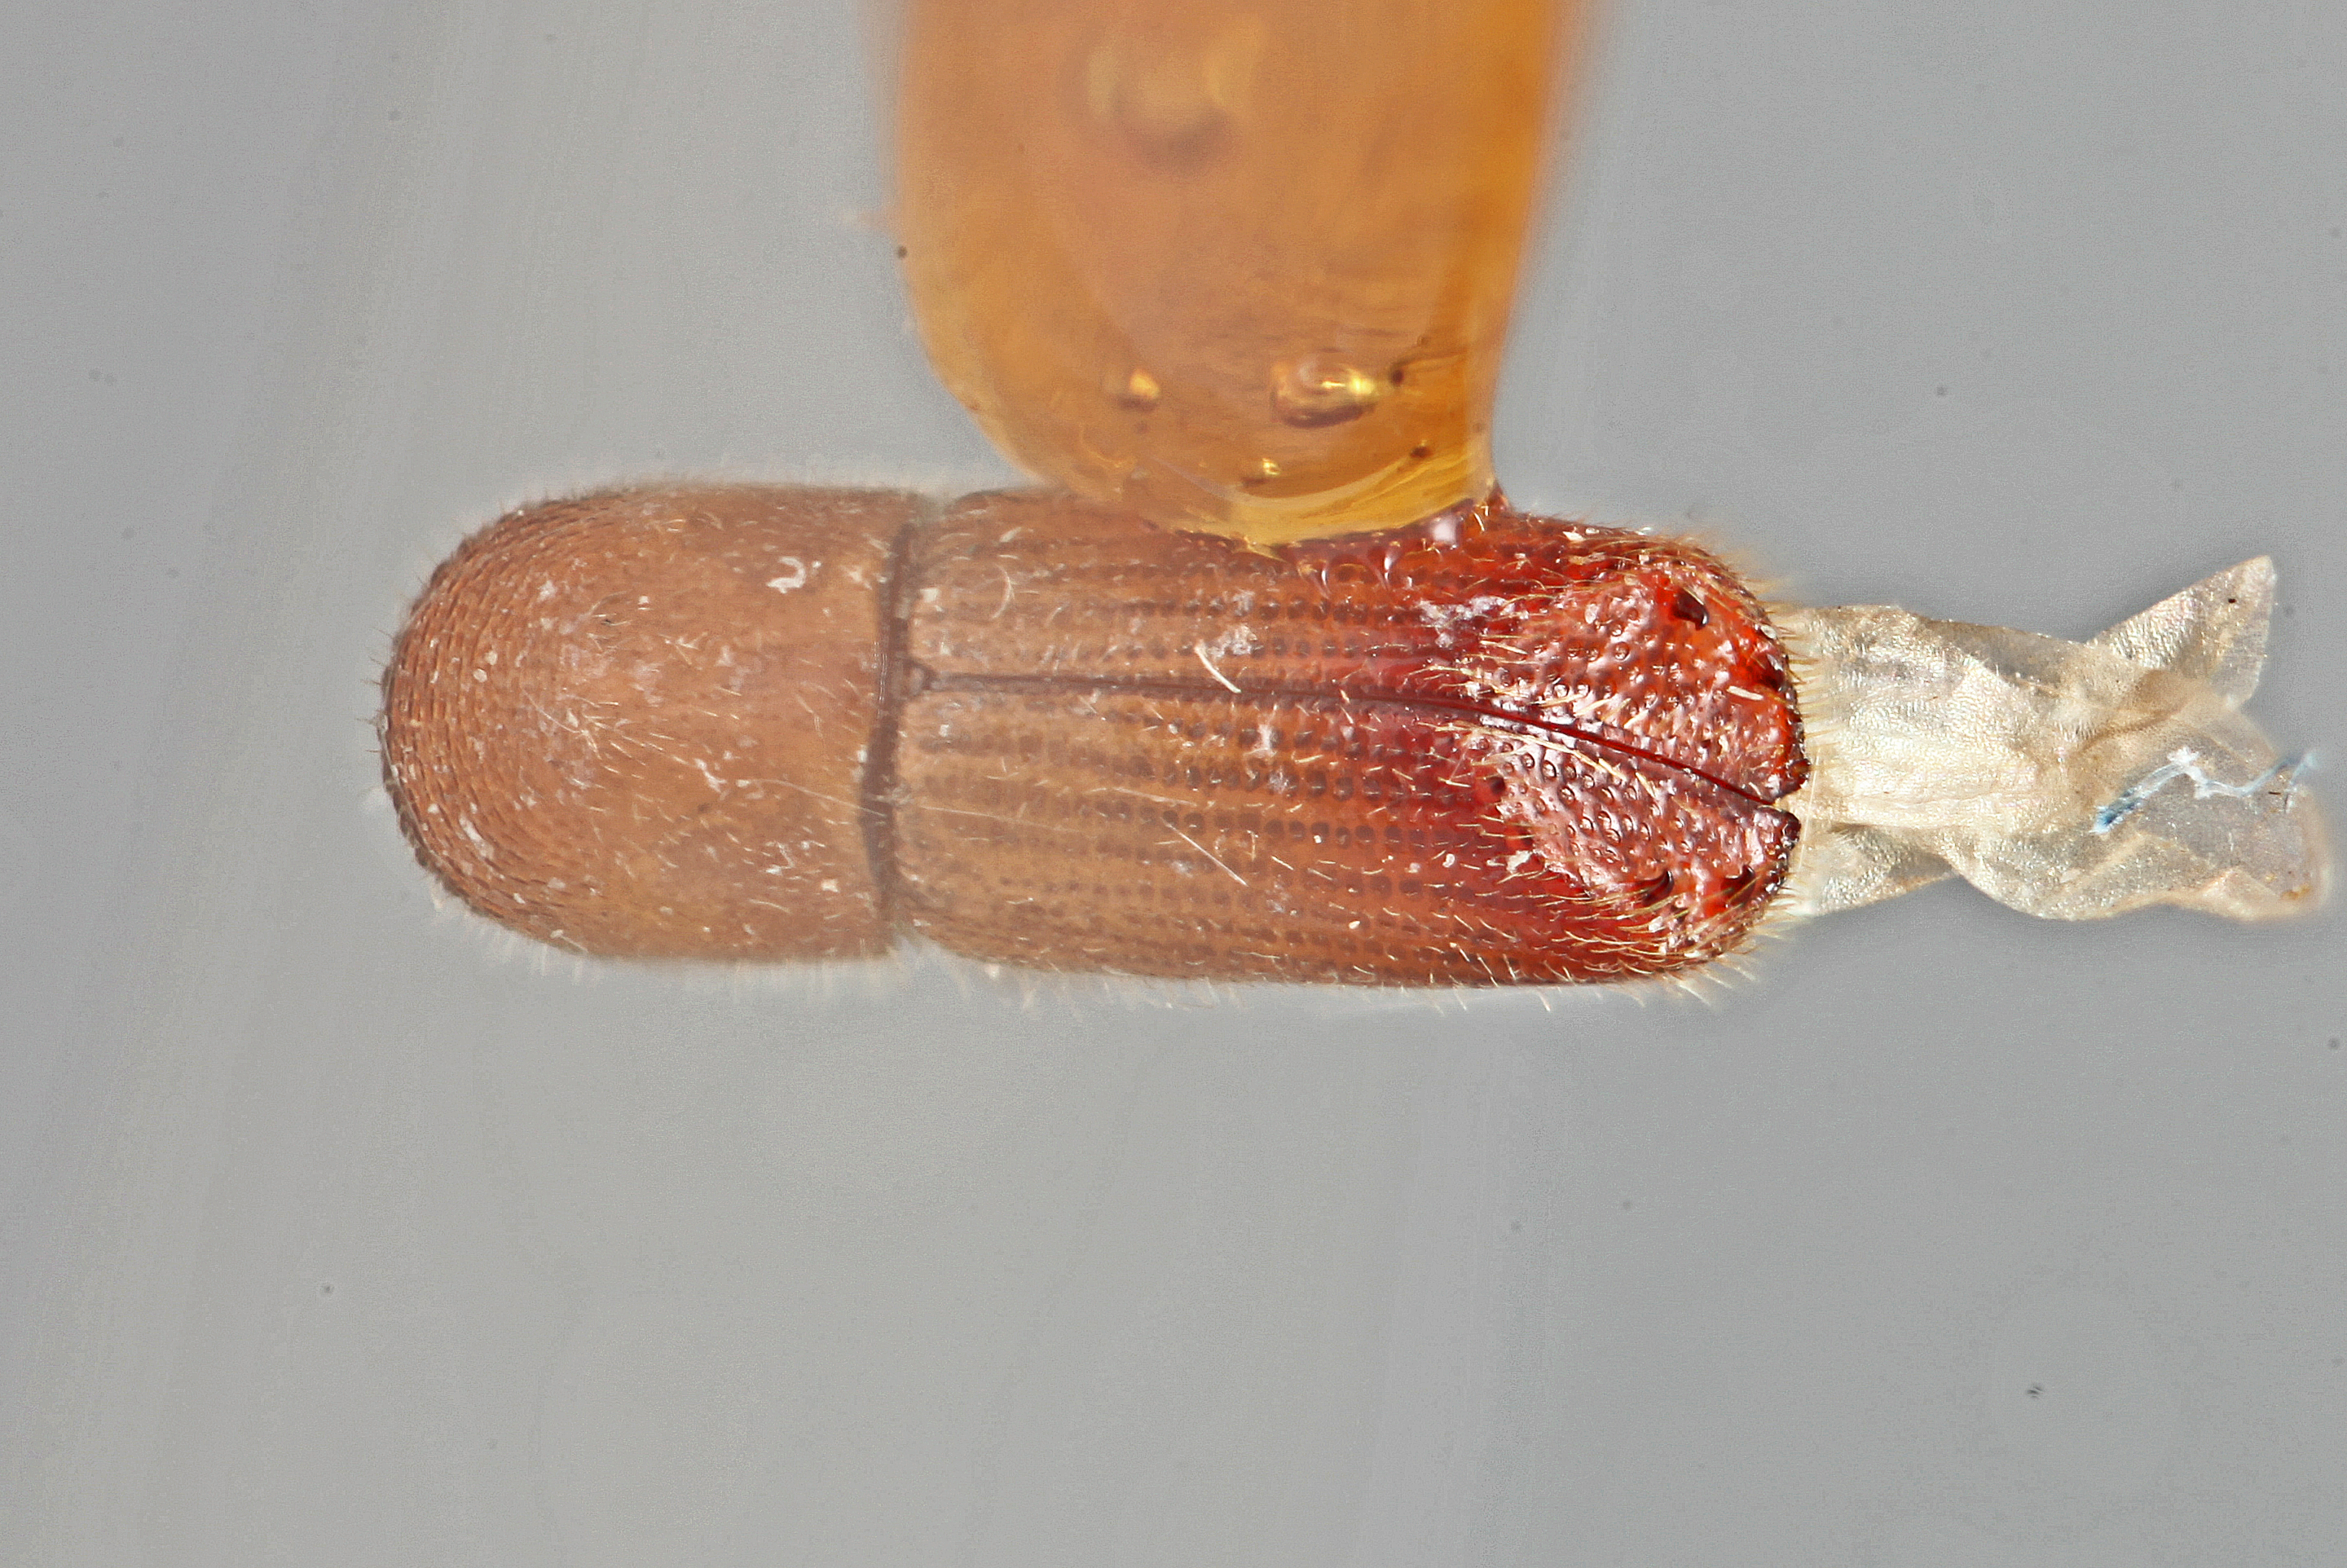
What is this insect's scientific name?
Premnobius quadridens
